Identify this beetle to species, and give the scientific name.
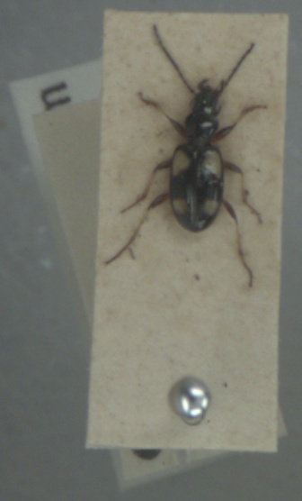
Bembidion illigeri
